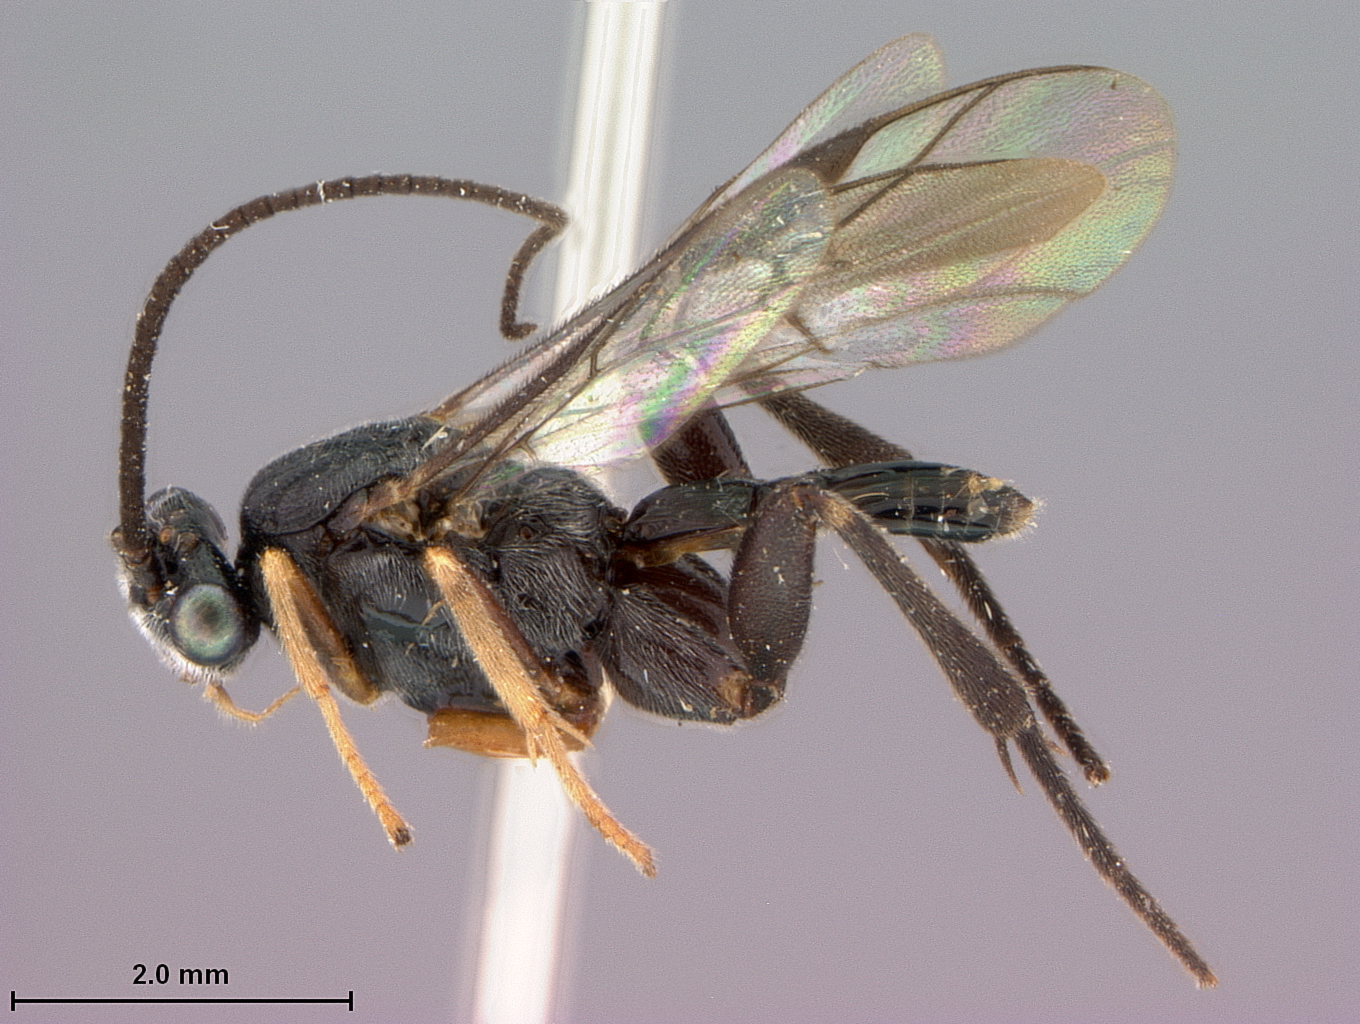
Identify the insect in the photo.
Baeognatha luzonica
